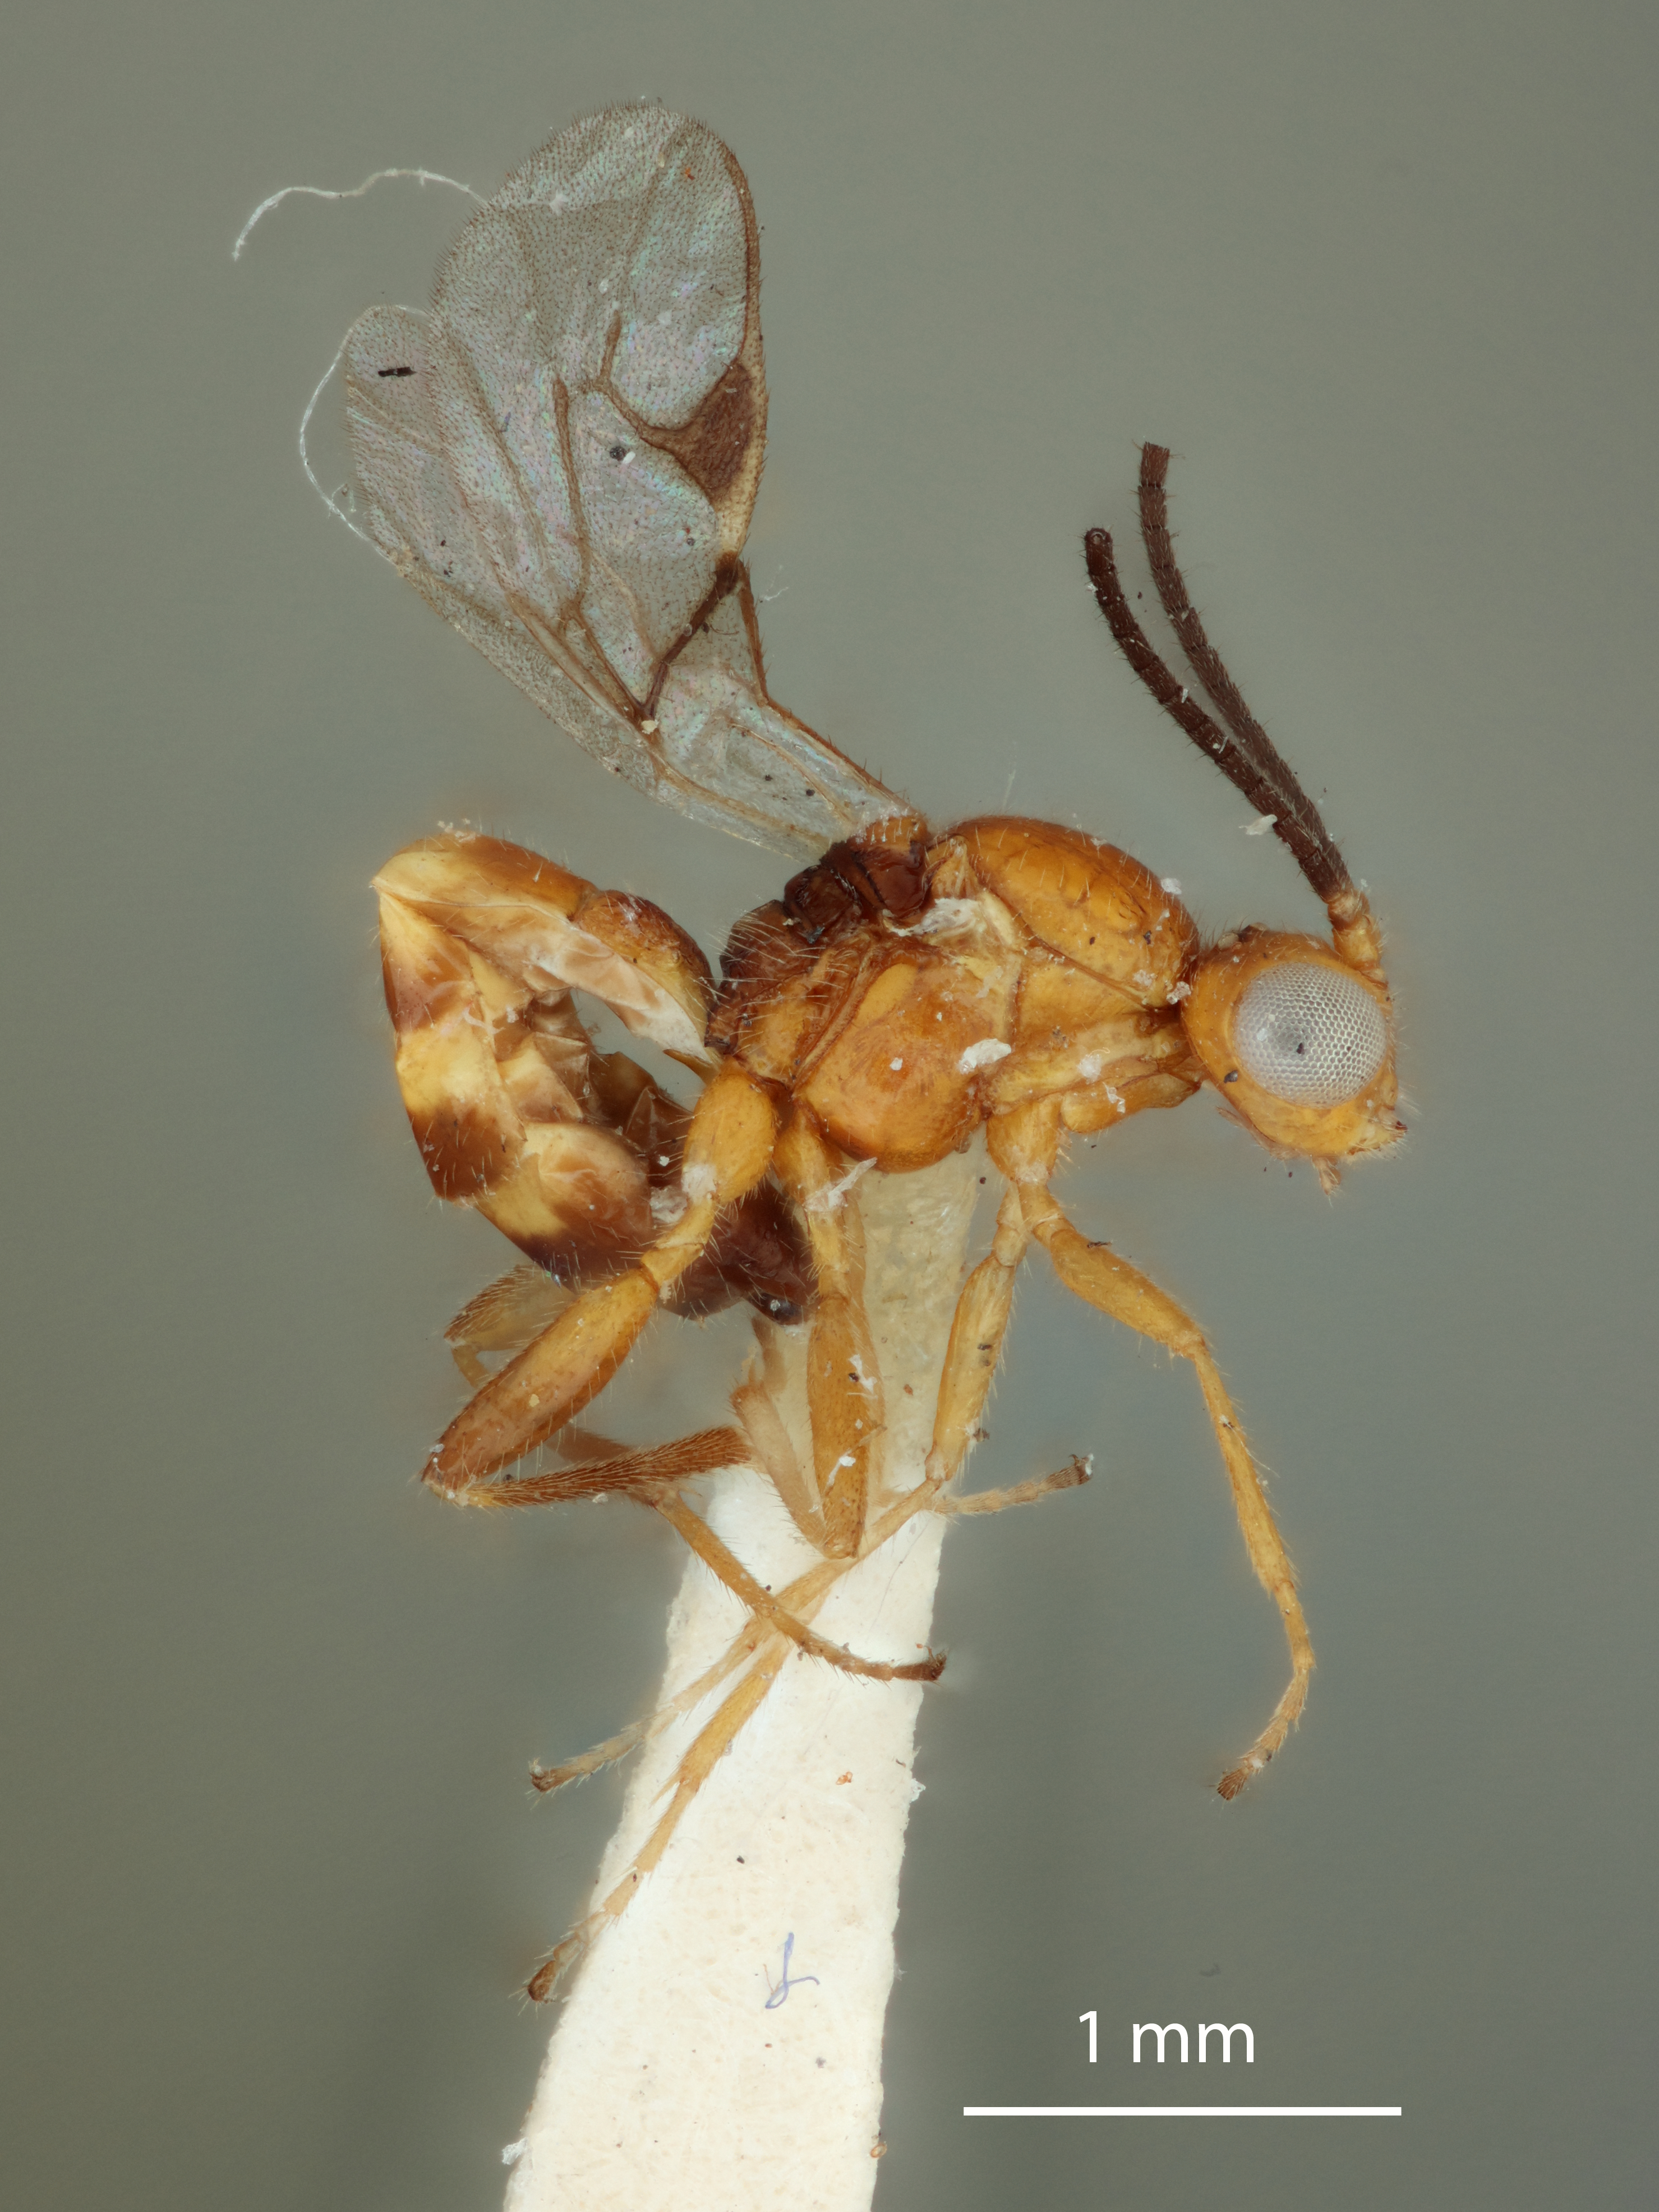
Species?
Aphidius laticeps
